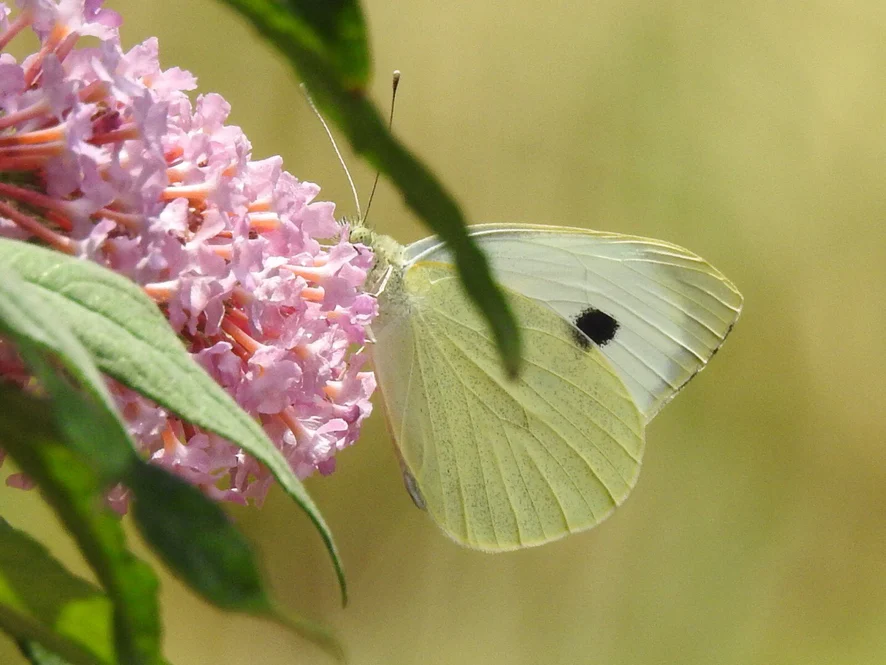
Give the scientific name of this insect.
Pieris brassicae
